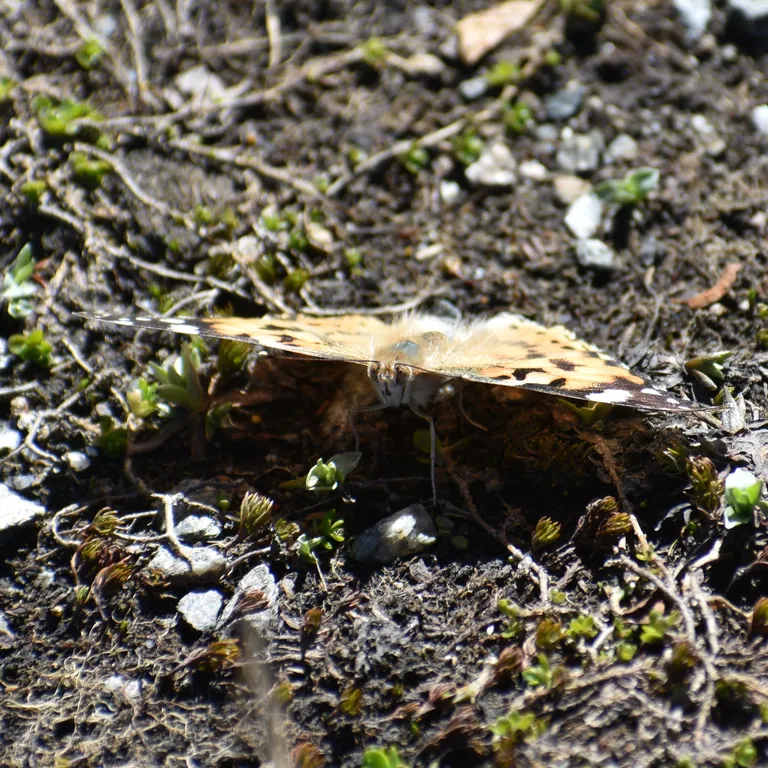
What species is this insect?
Vanessa cardui
